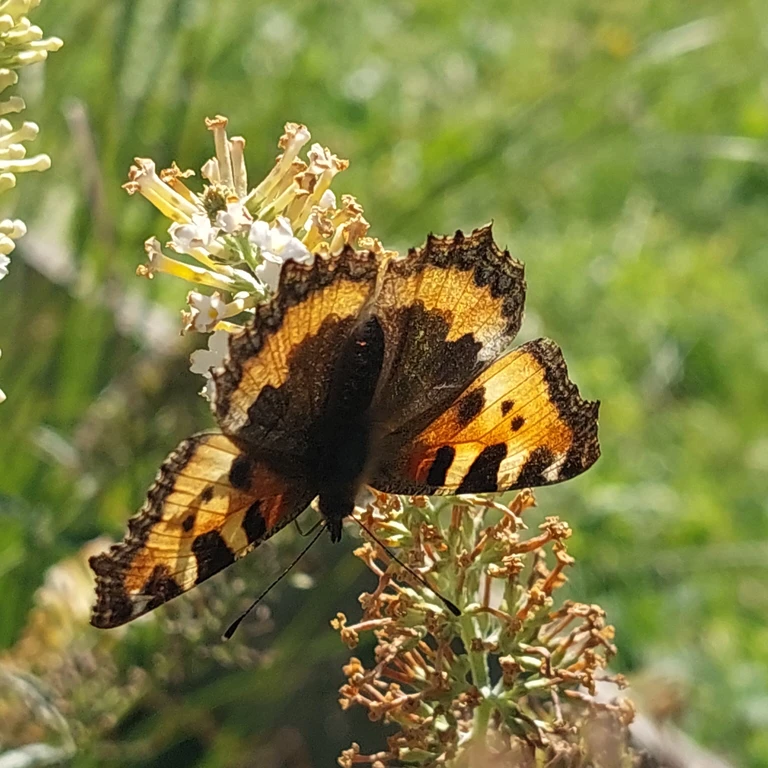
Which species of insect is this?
Aglais urticae
